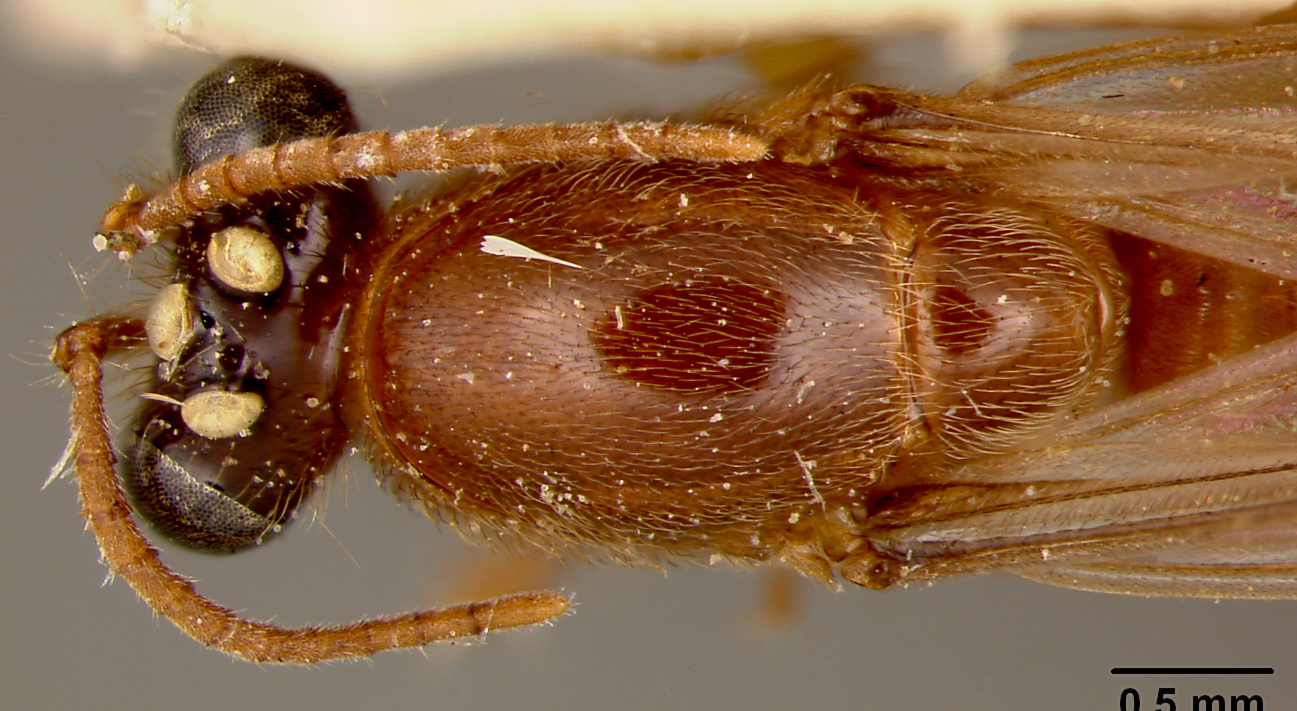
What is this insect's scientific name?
Aenictus mutatus
